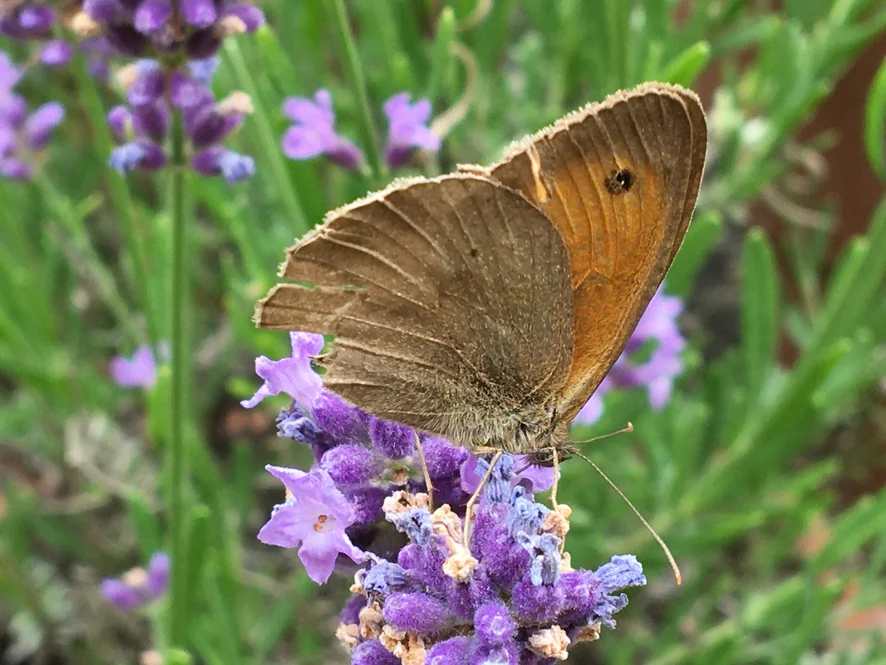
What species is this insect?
Maniola jurtina
